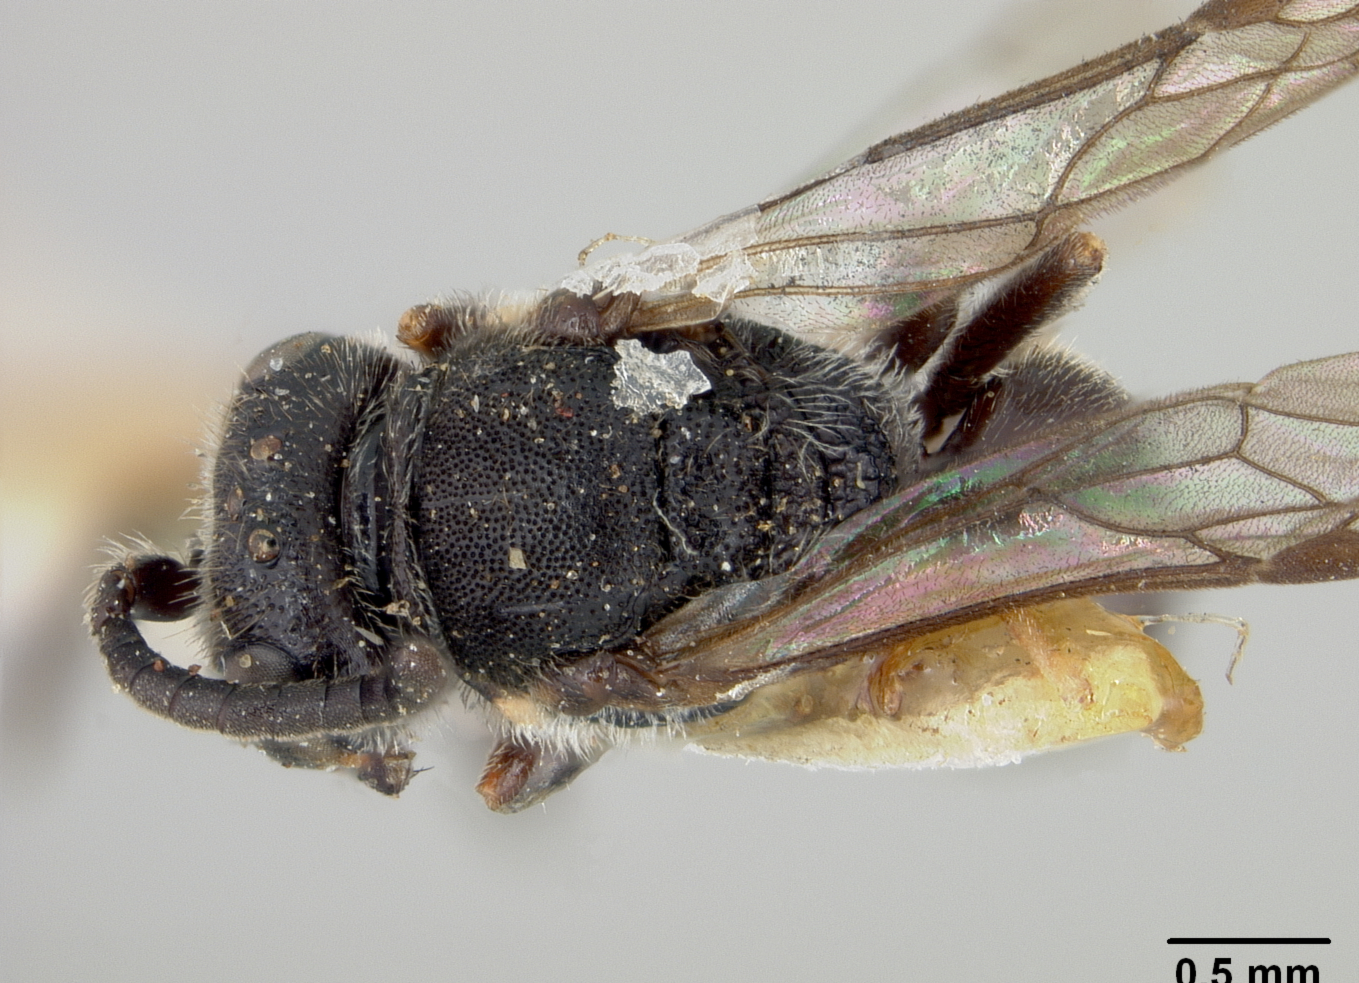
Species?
Prosopis rugulosus
